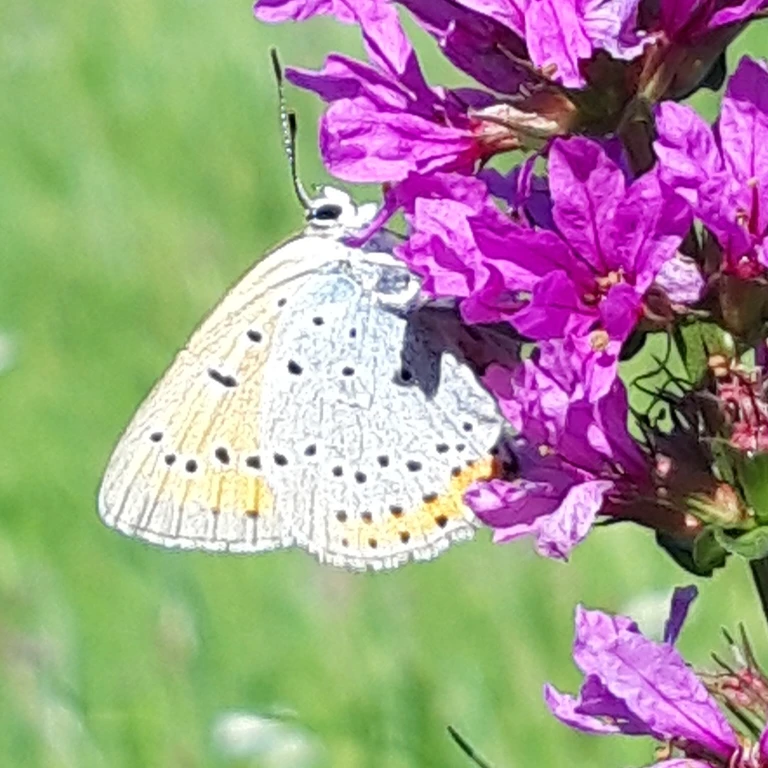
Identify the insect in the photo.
Lycaena dispar
